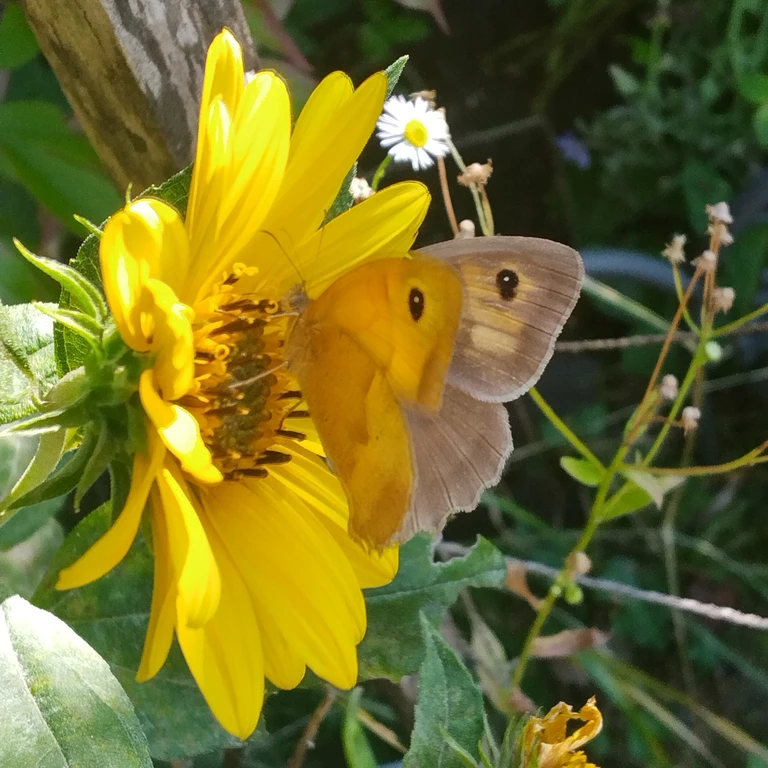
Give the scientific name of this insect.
Maniola jurtina
